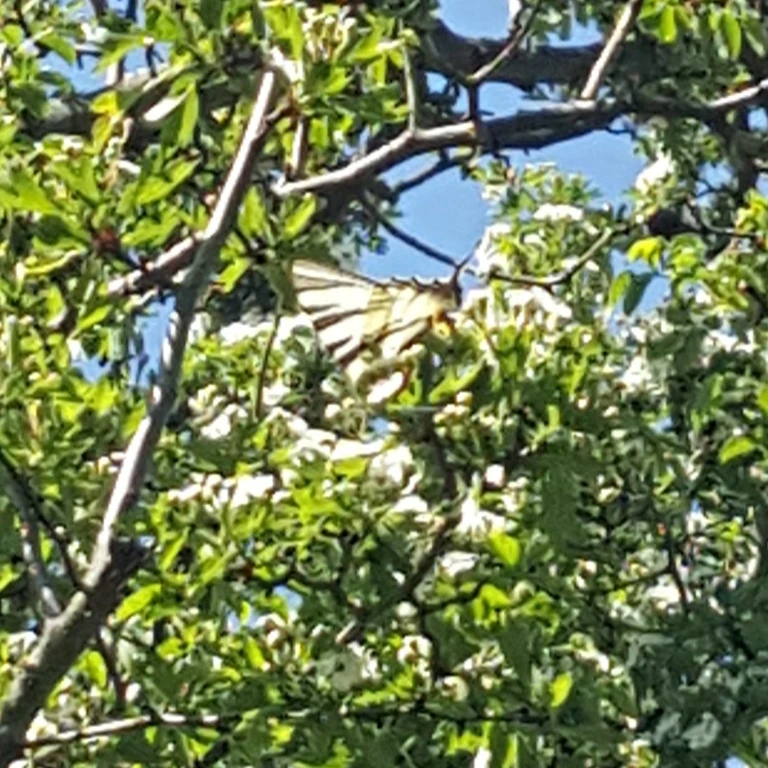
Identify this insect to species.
Iphiclides podalirius
